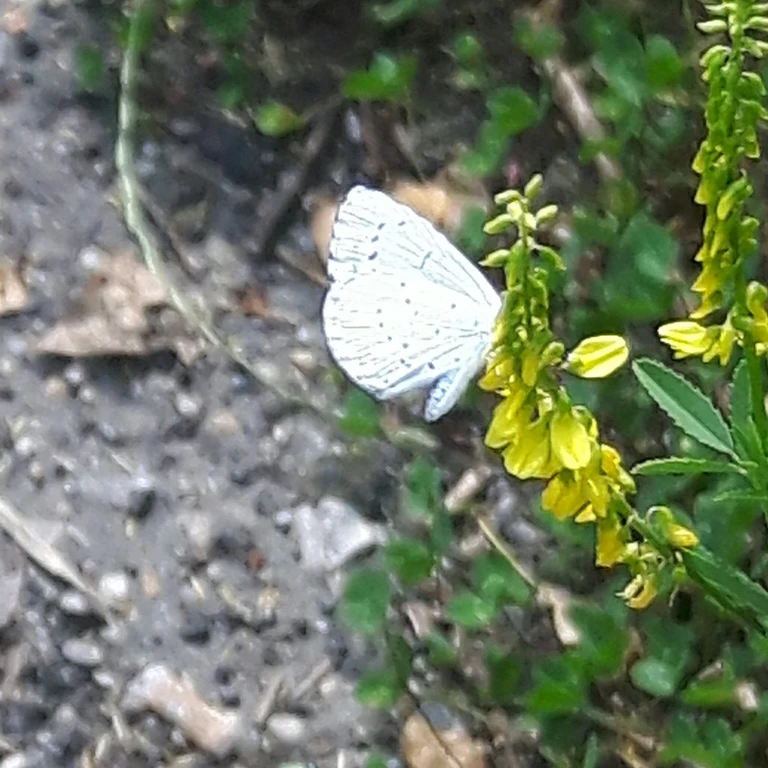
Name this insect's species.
Celastrina argiolus
